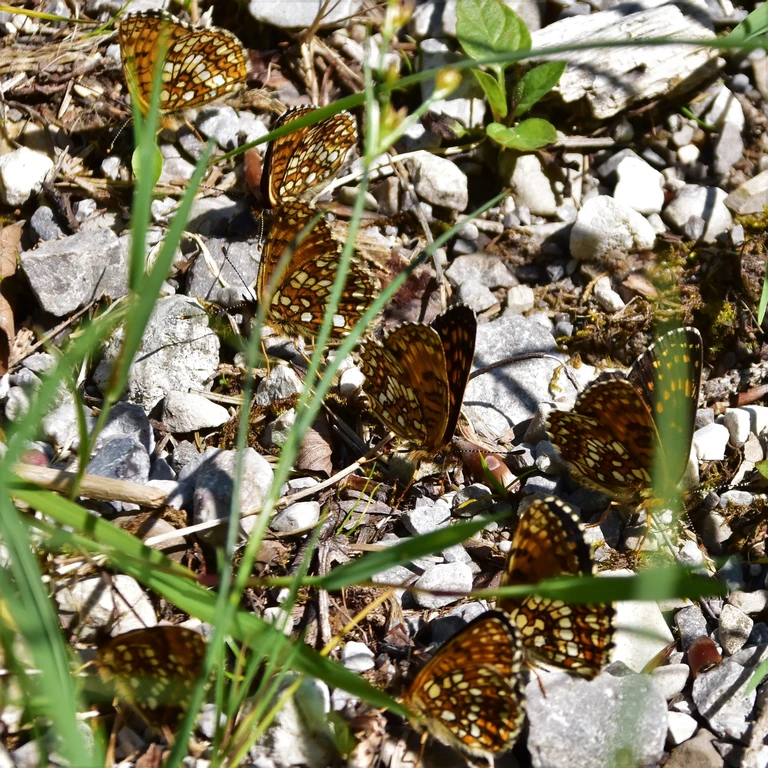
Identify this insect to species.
Melitaea diamina
